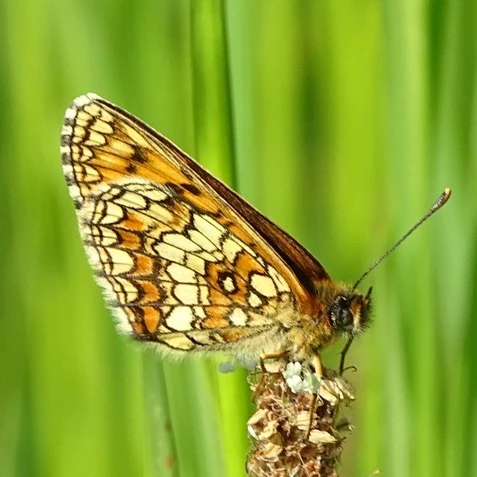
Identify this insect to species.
Melitaea athalia
